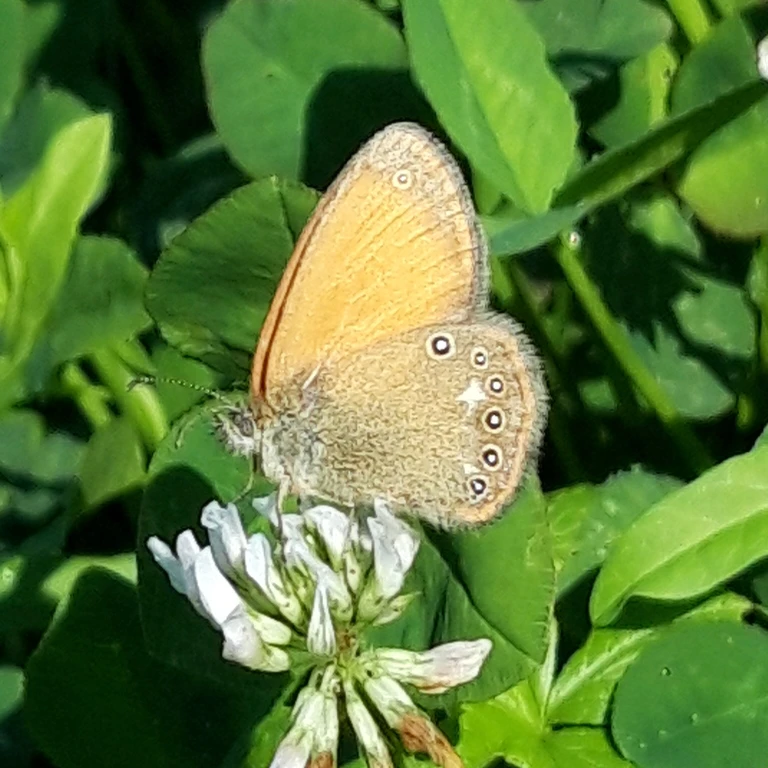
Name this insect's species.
Coenonympha glycerion (also Coenonympha iphis)
